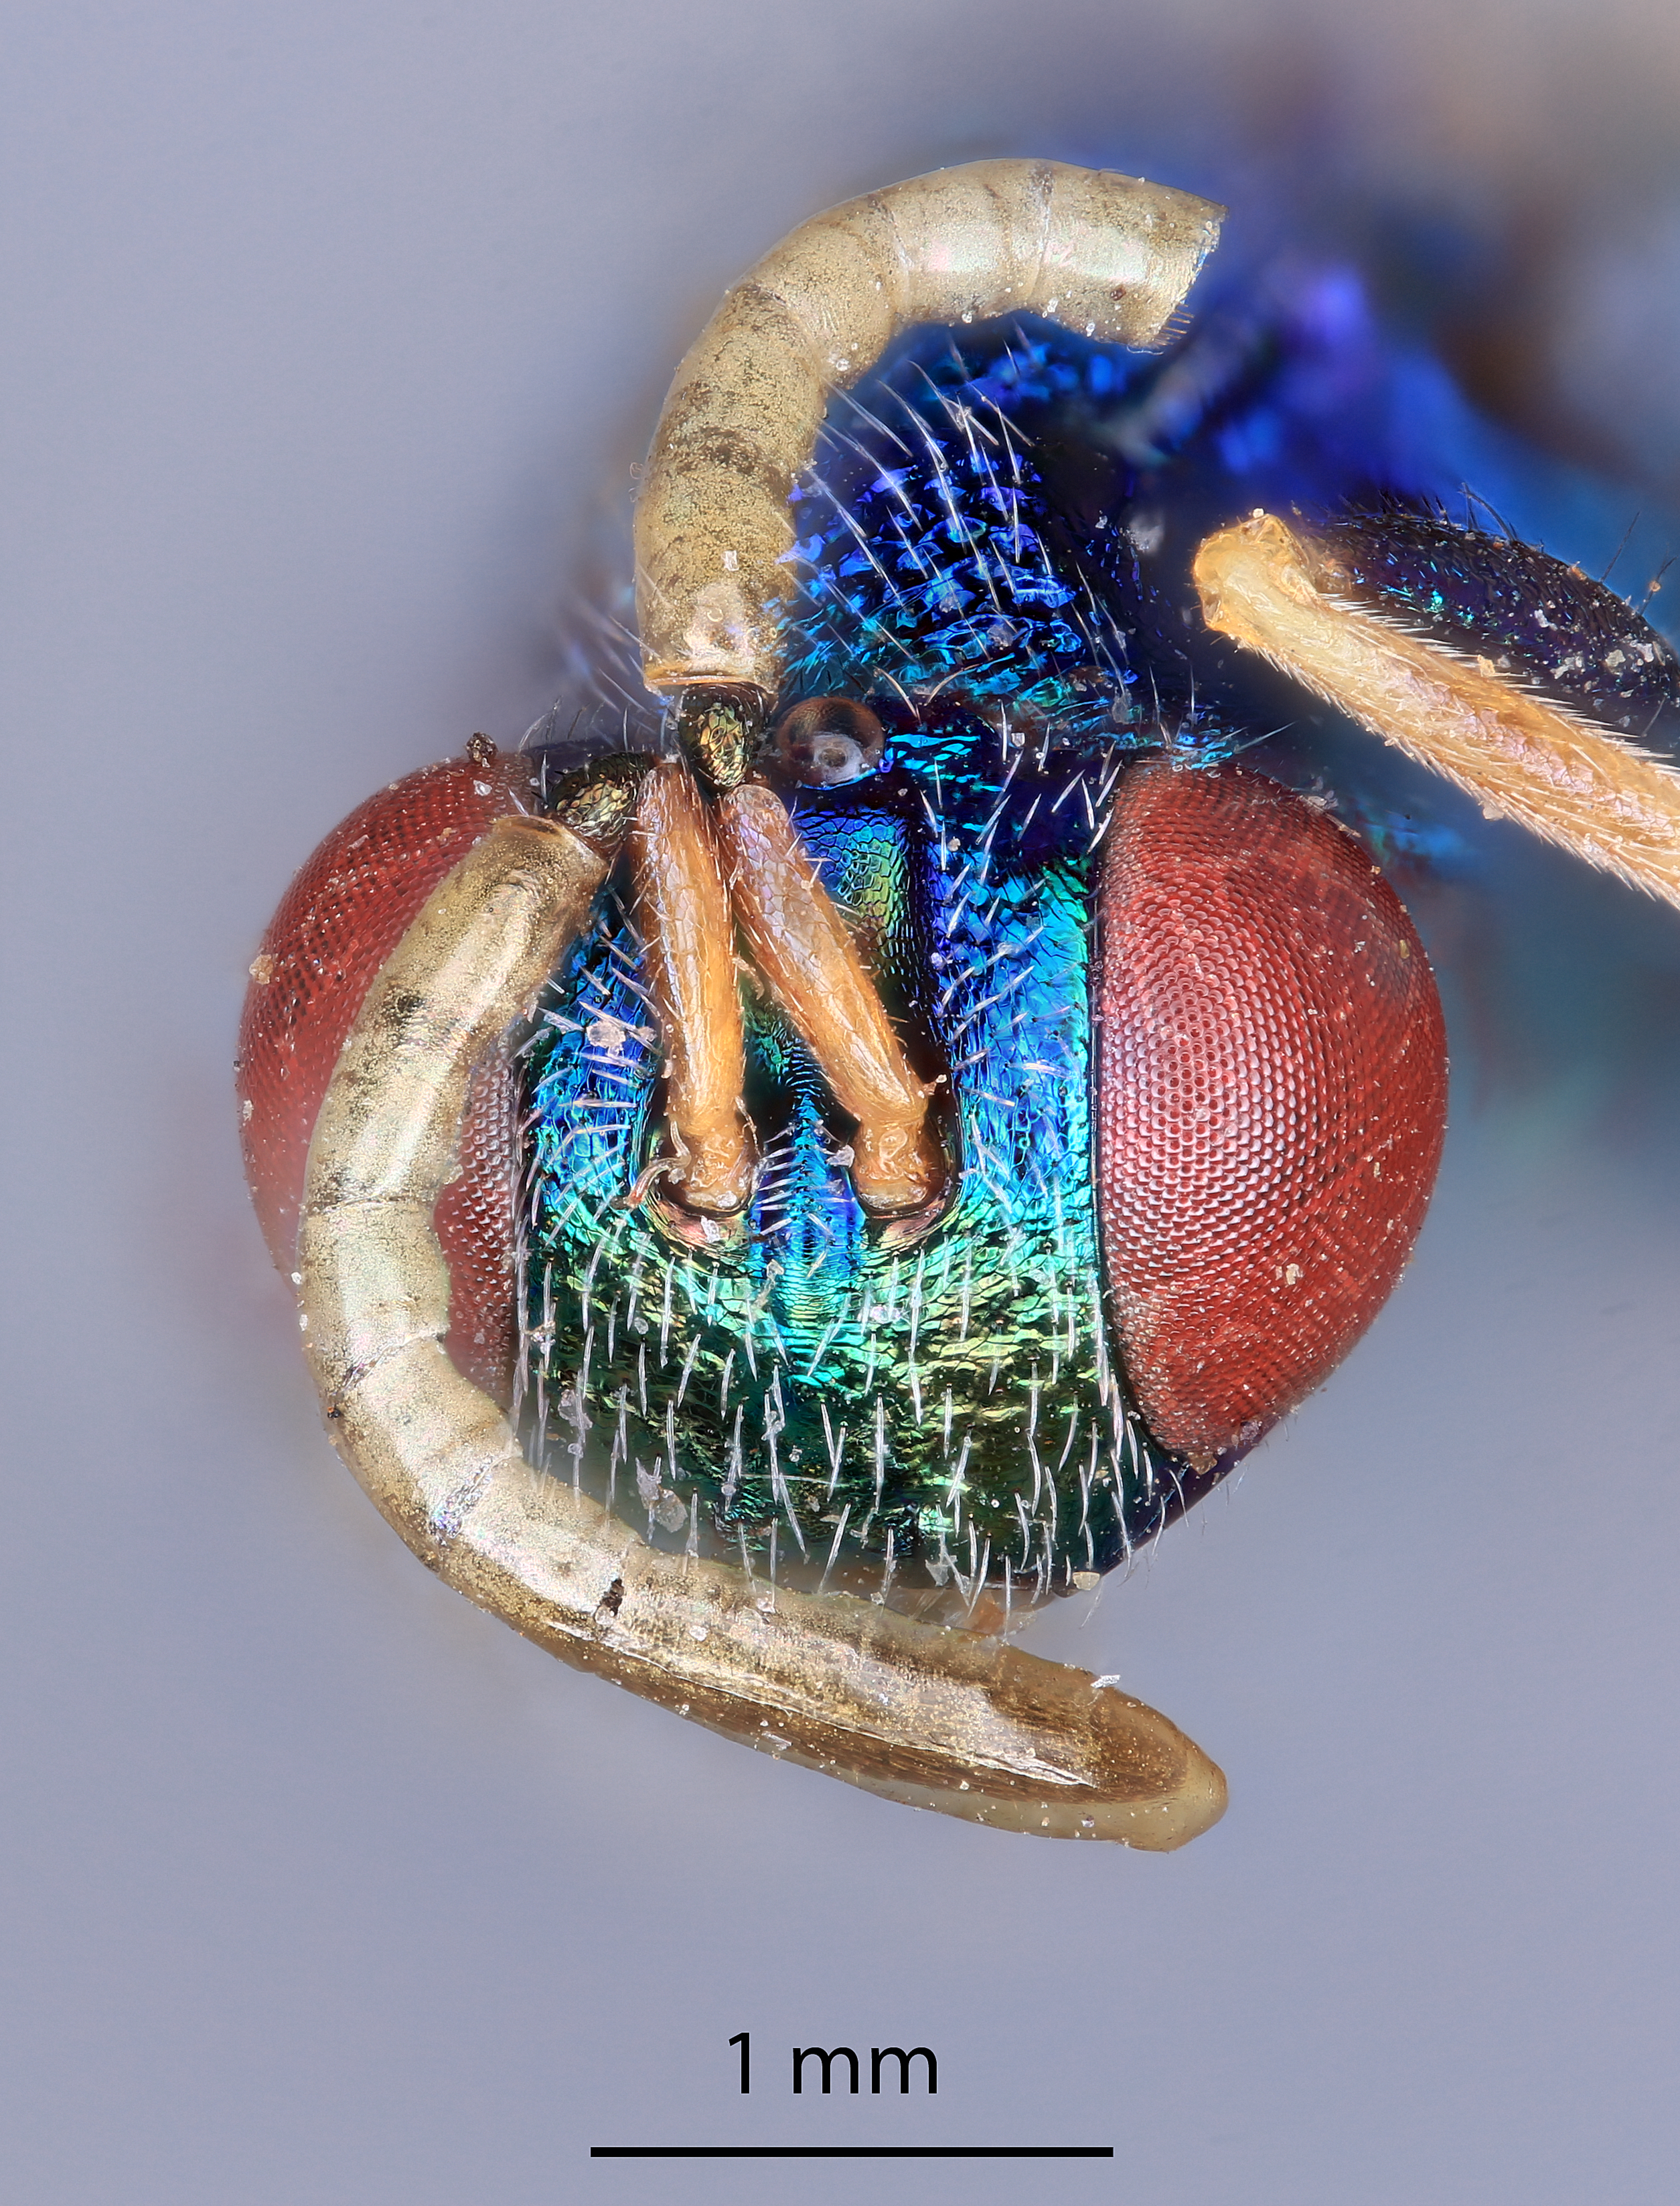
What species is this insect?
Callimome texanus
